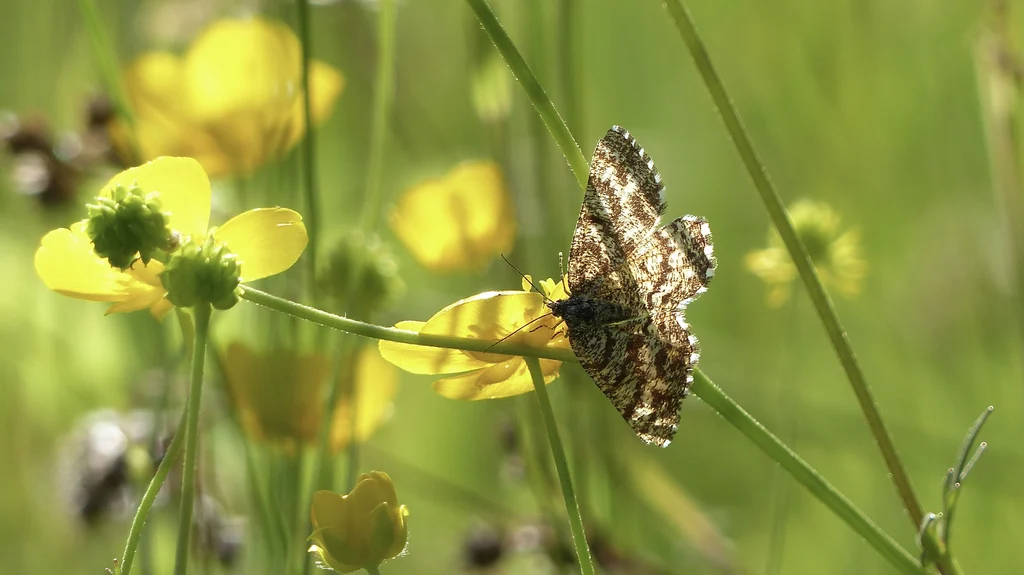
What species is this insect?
Ematurga atomaria
